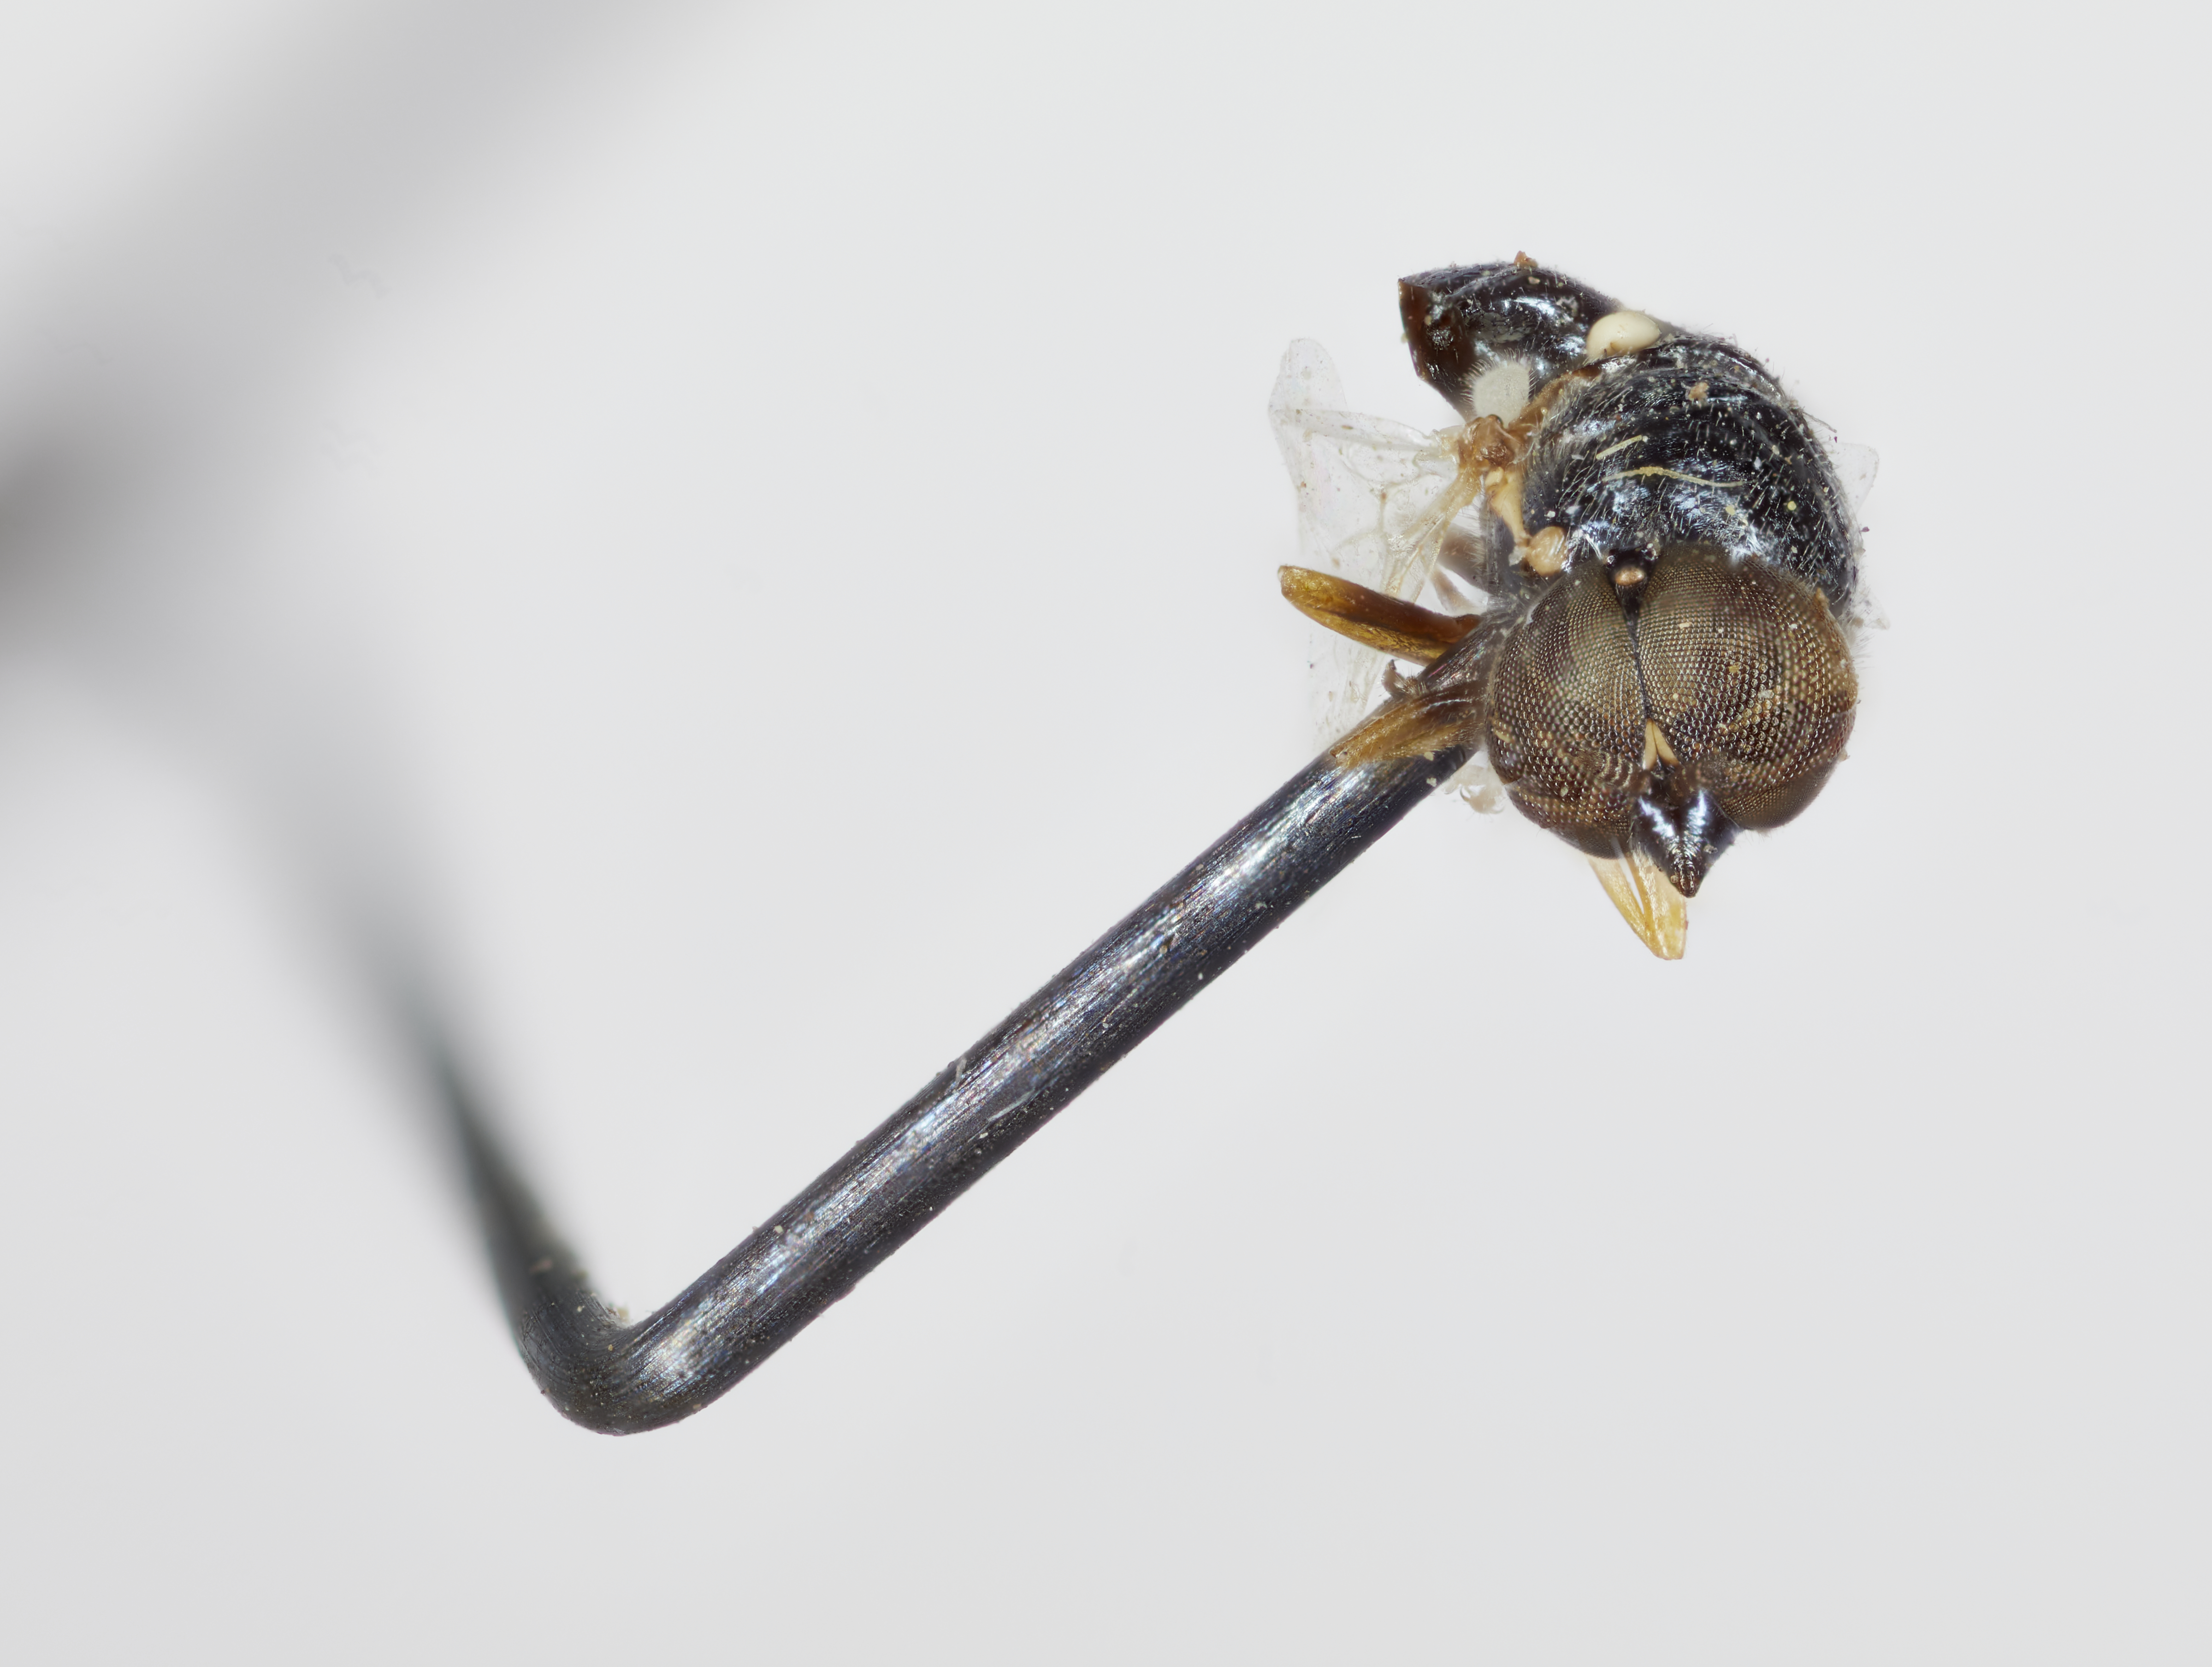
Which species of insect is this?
Nemotelus tenuistylus
